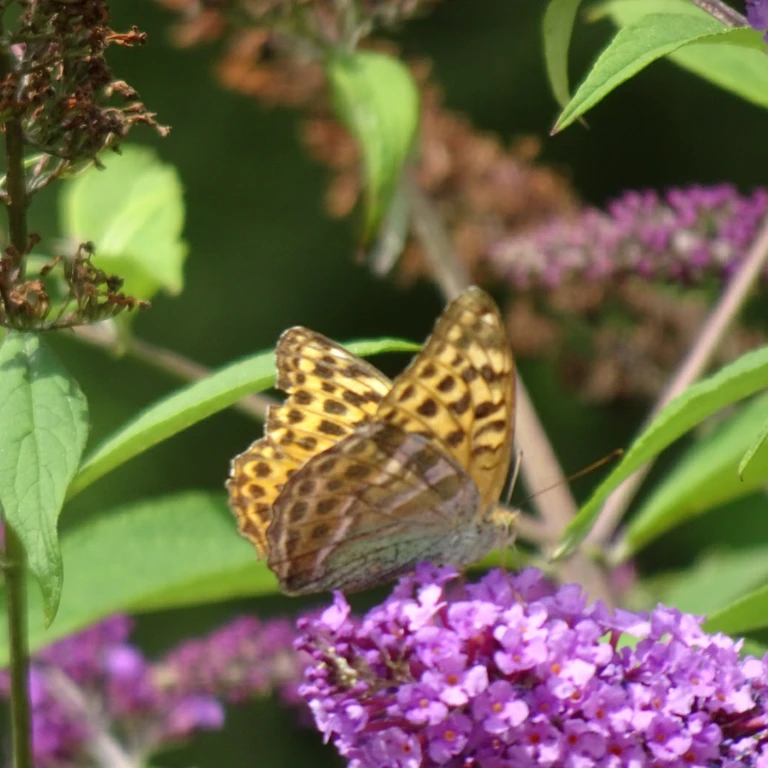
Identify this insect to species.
Argynnis paphia
